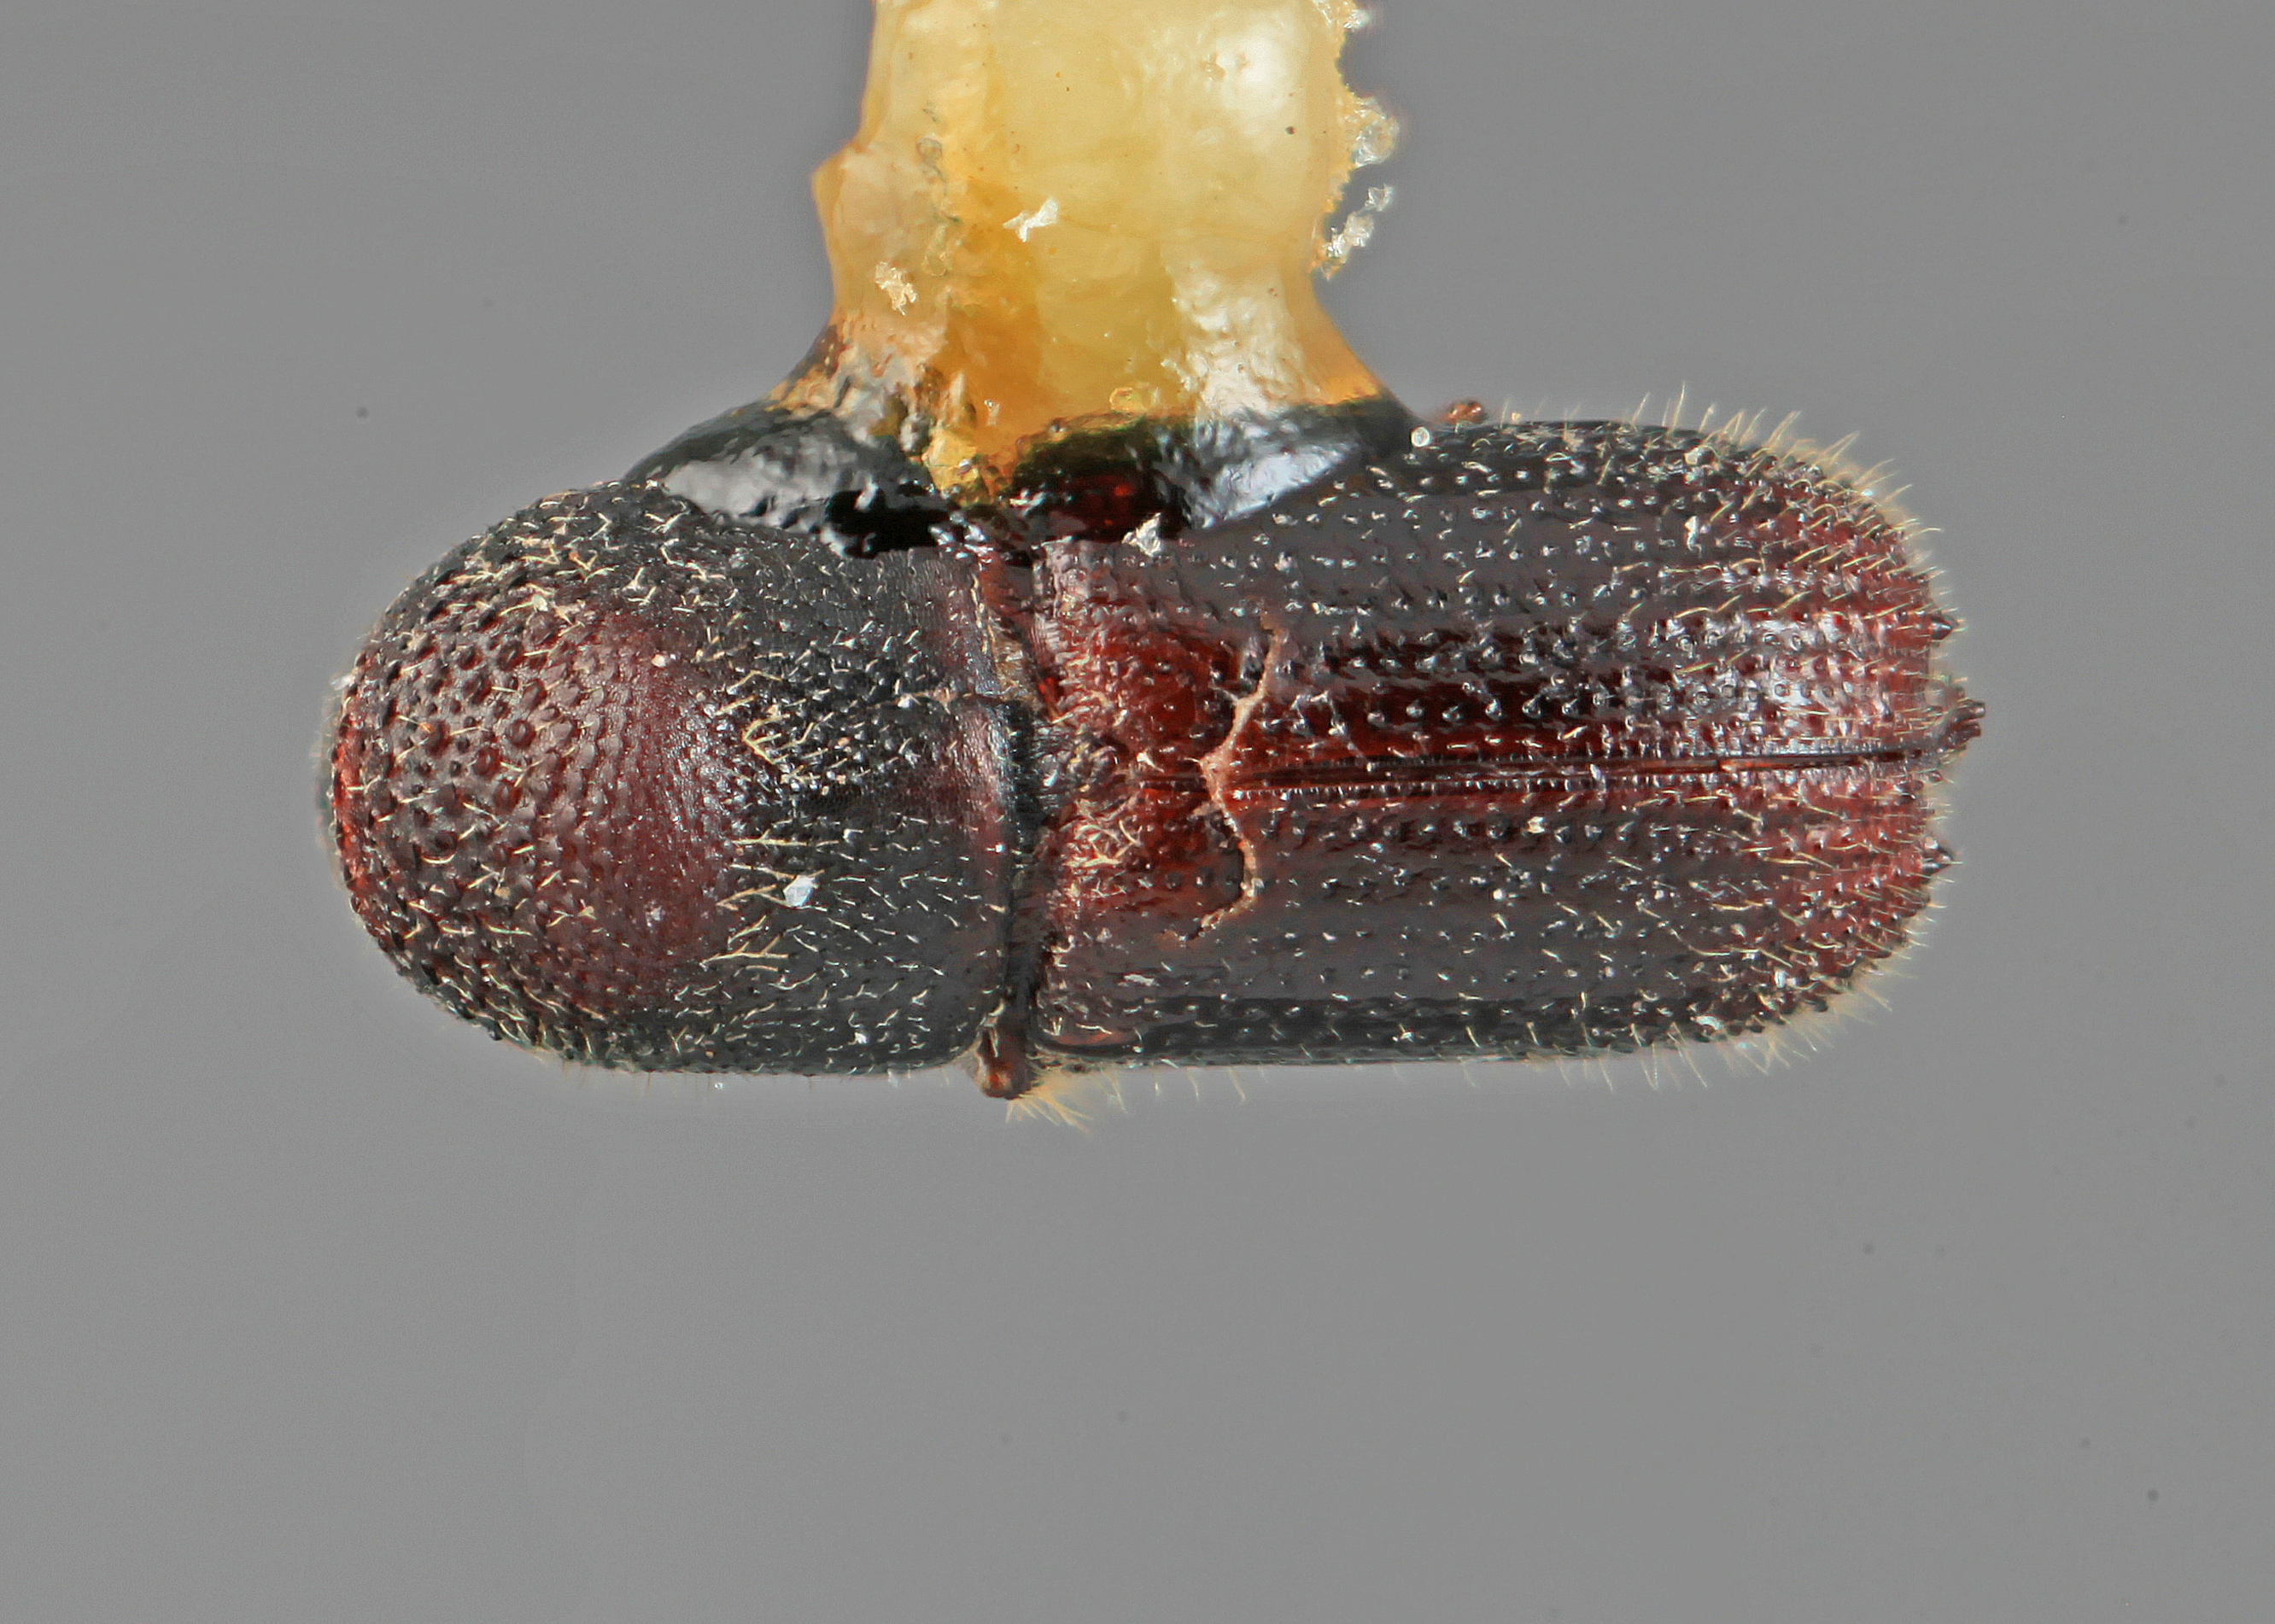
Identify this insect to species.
Hylocurus incomptus
